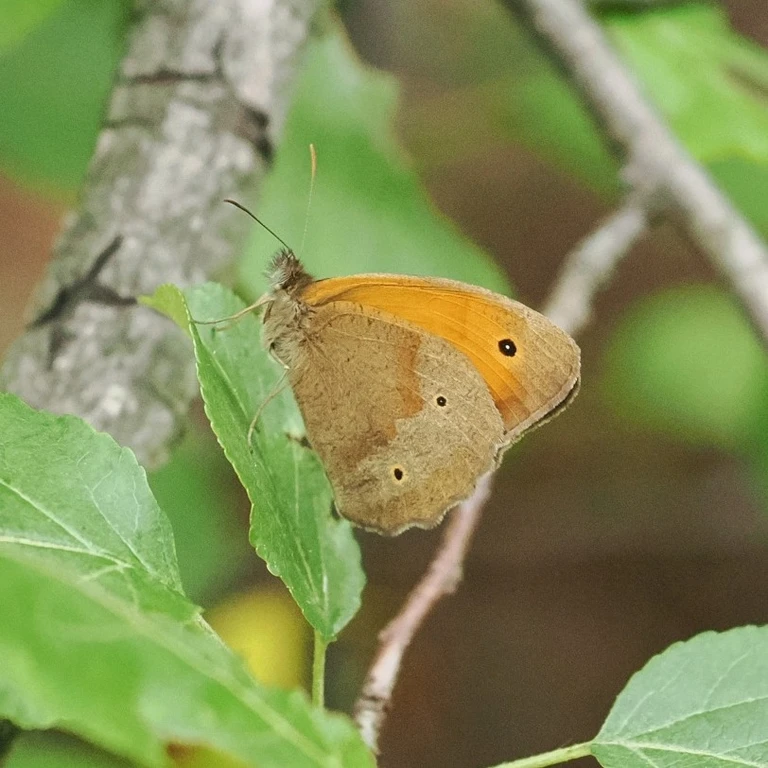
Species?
Maniola jurtina
